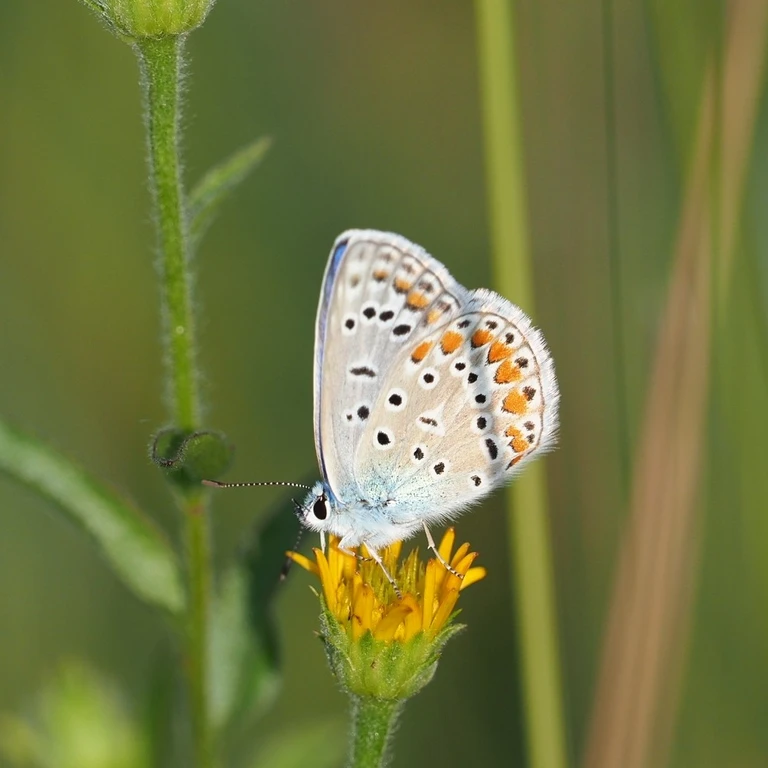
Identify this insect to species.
Polyommatus icarus
